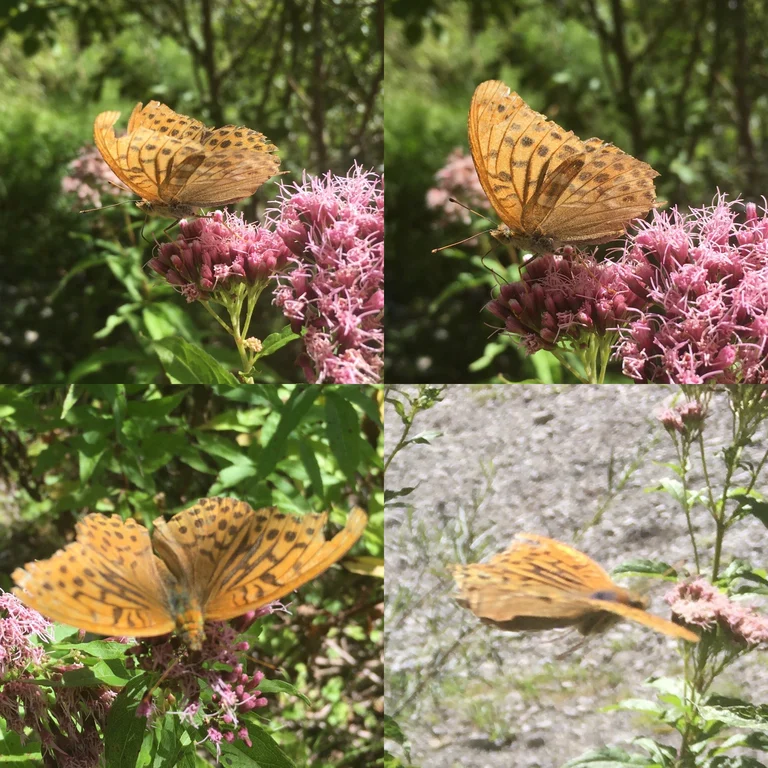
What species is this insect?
Argynnis paphia
